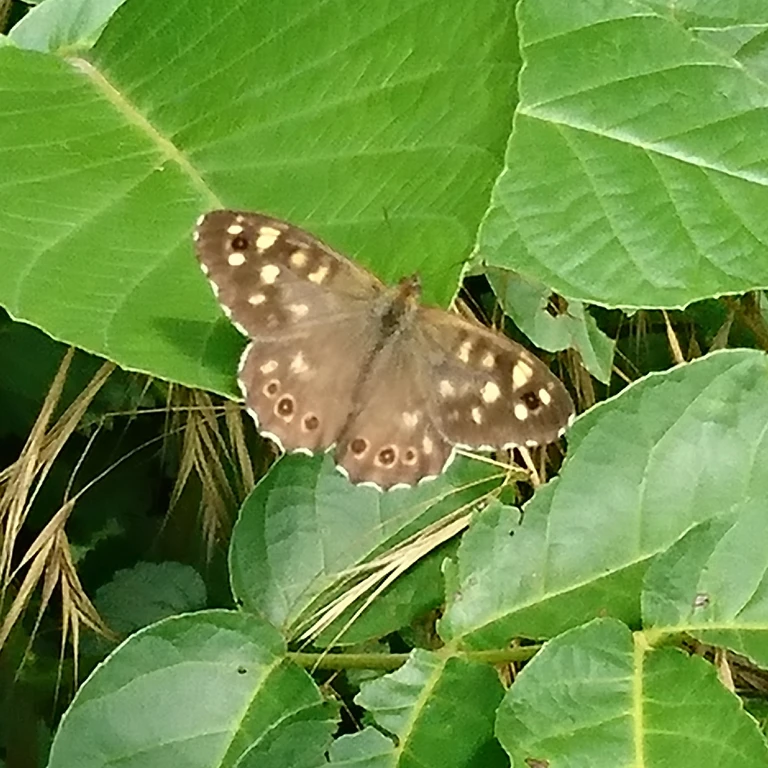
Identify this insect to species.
Pararge aegeria
